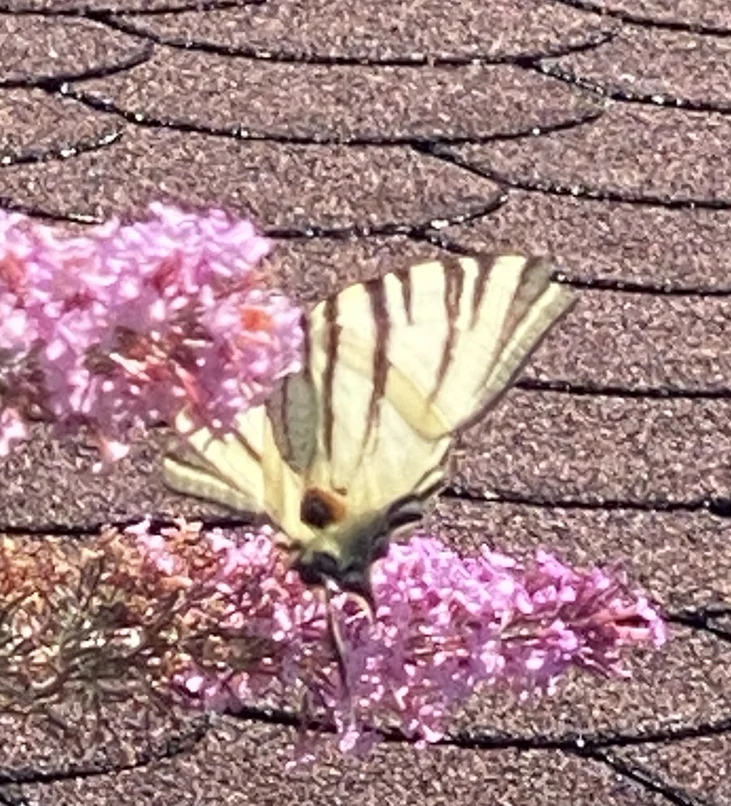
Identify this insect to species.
Iphiclides podalirius
